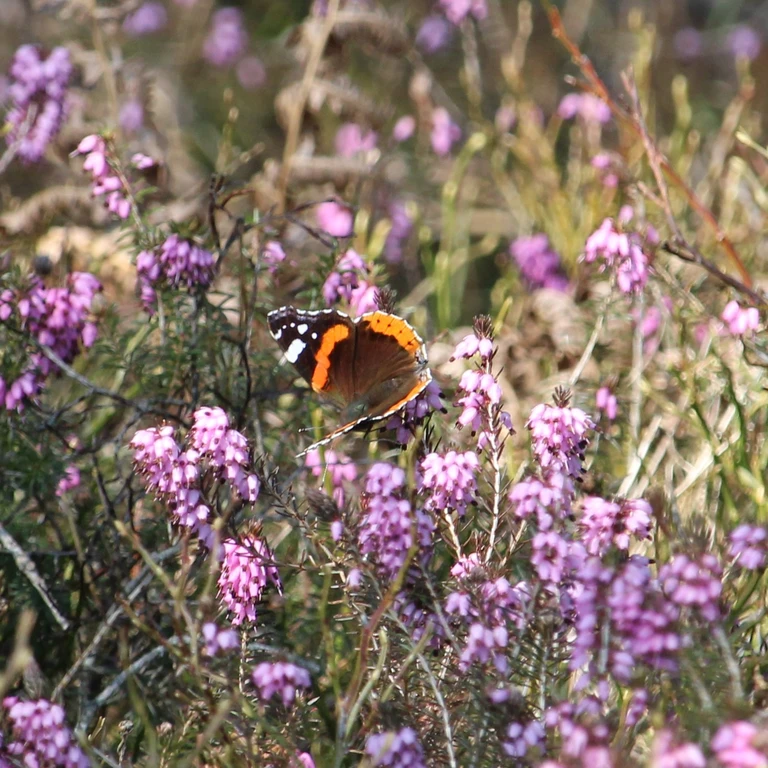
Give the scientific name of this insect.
Vanessa atalanta
